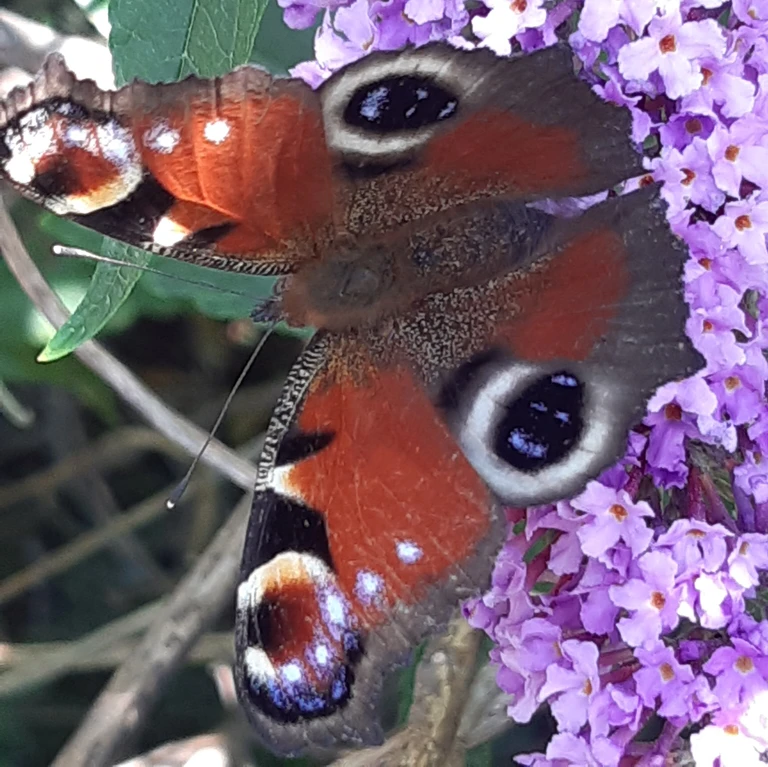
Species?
Aglais io
